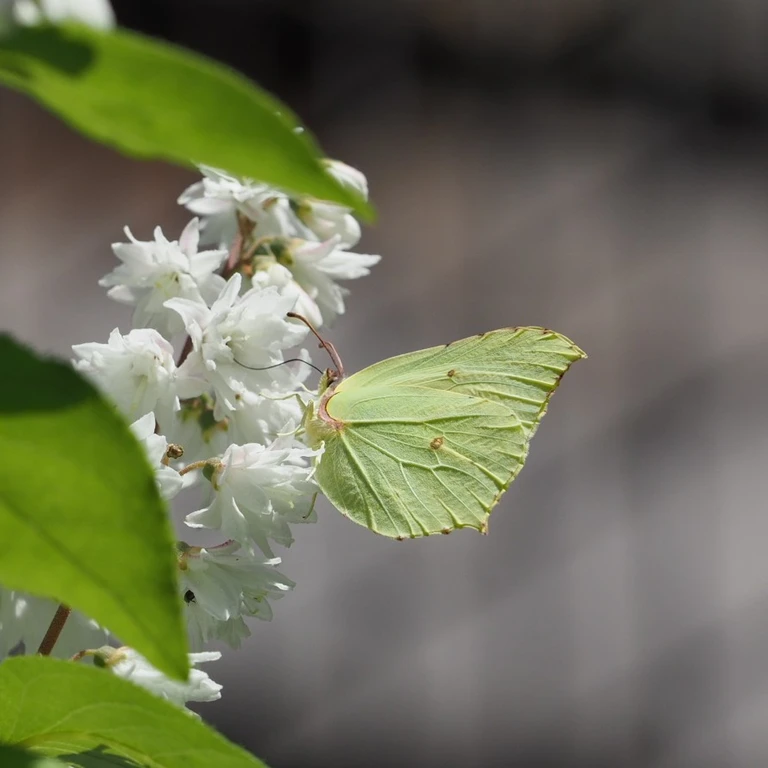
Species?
Gonepteryx rhamni
